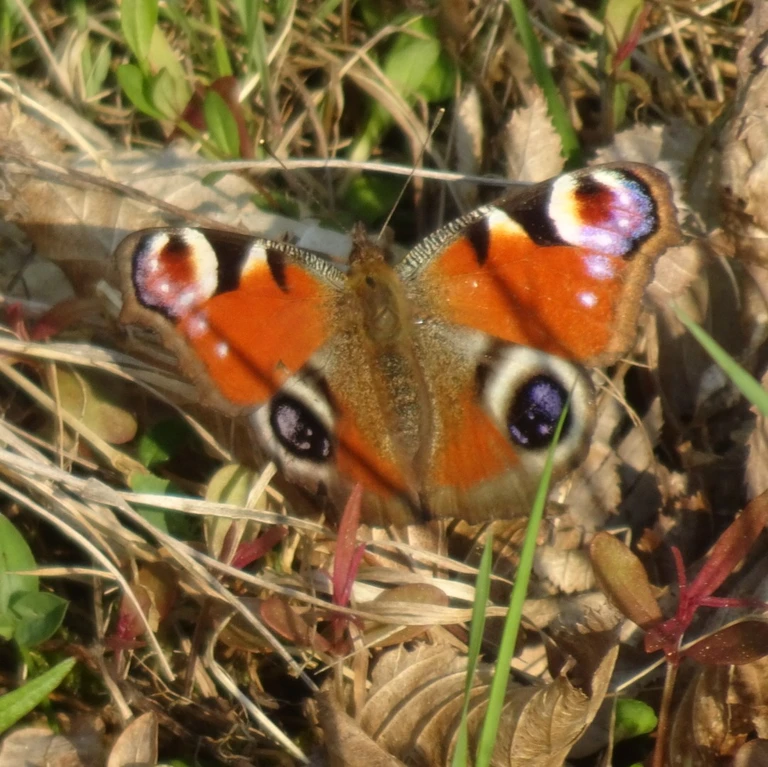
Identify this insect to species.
Aglais io
